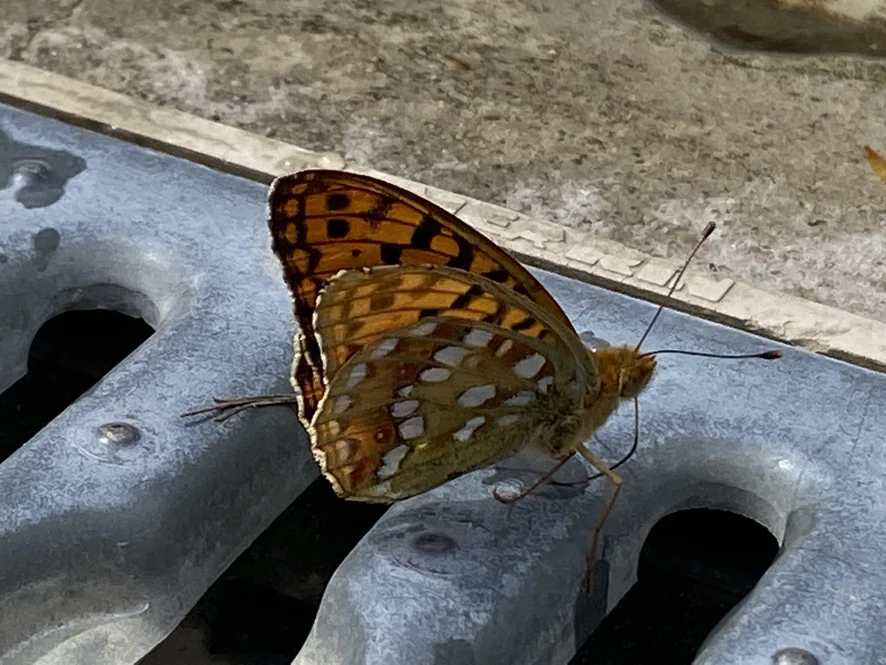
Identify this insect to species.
Fabriciana adippe
